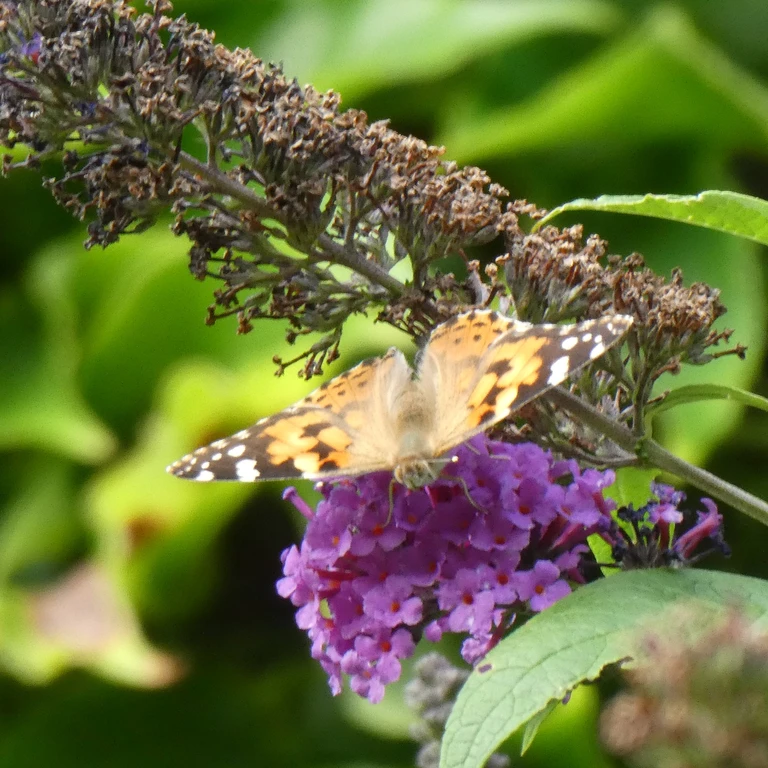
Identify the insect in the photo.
Vanessa cardui
